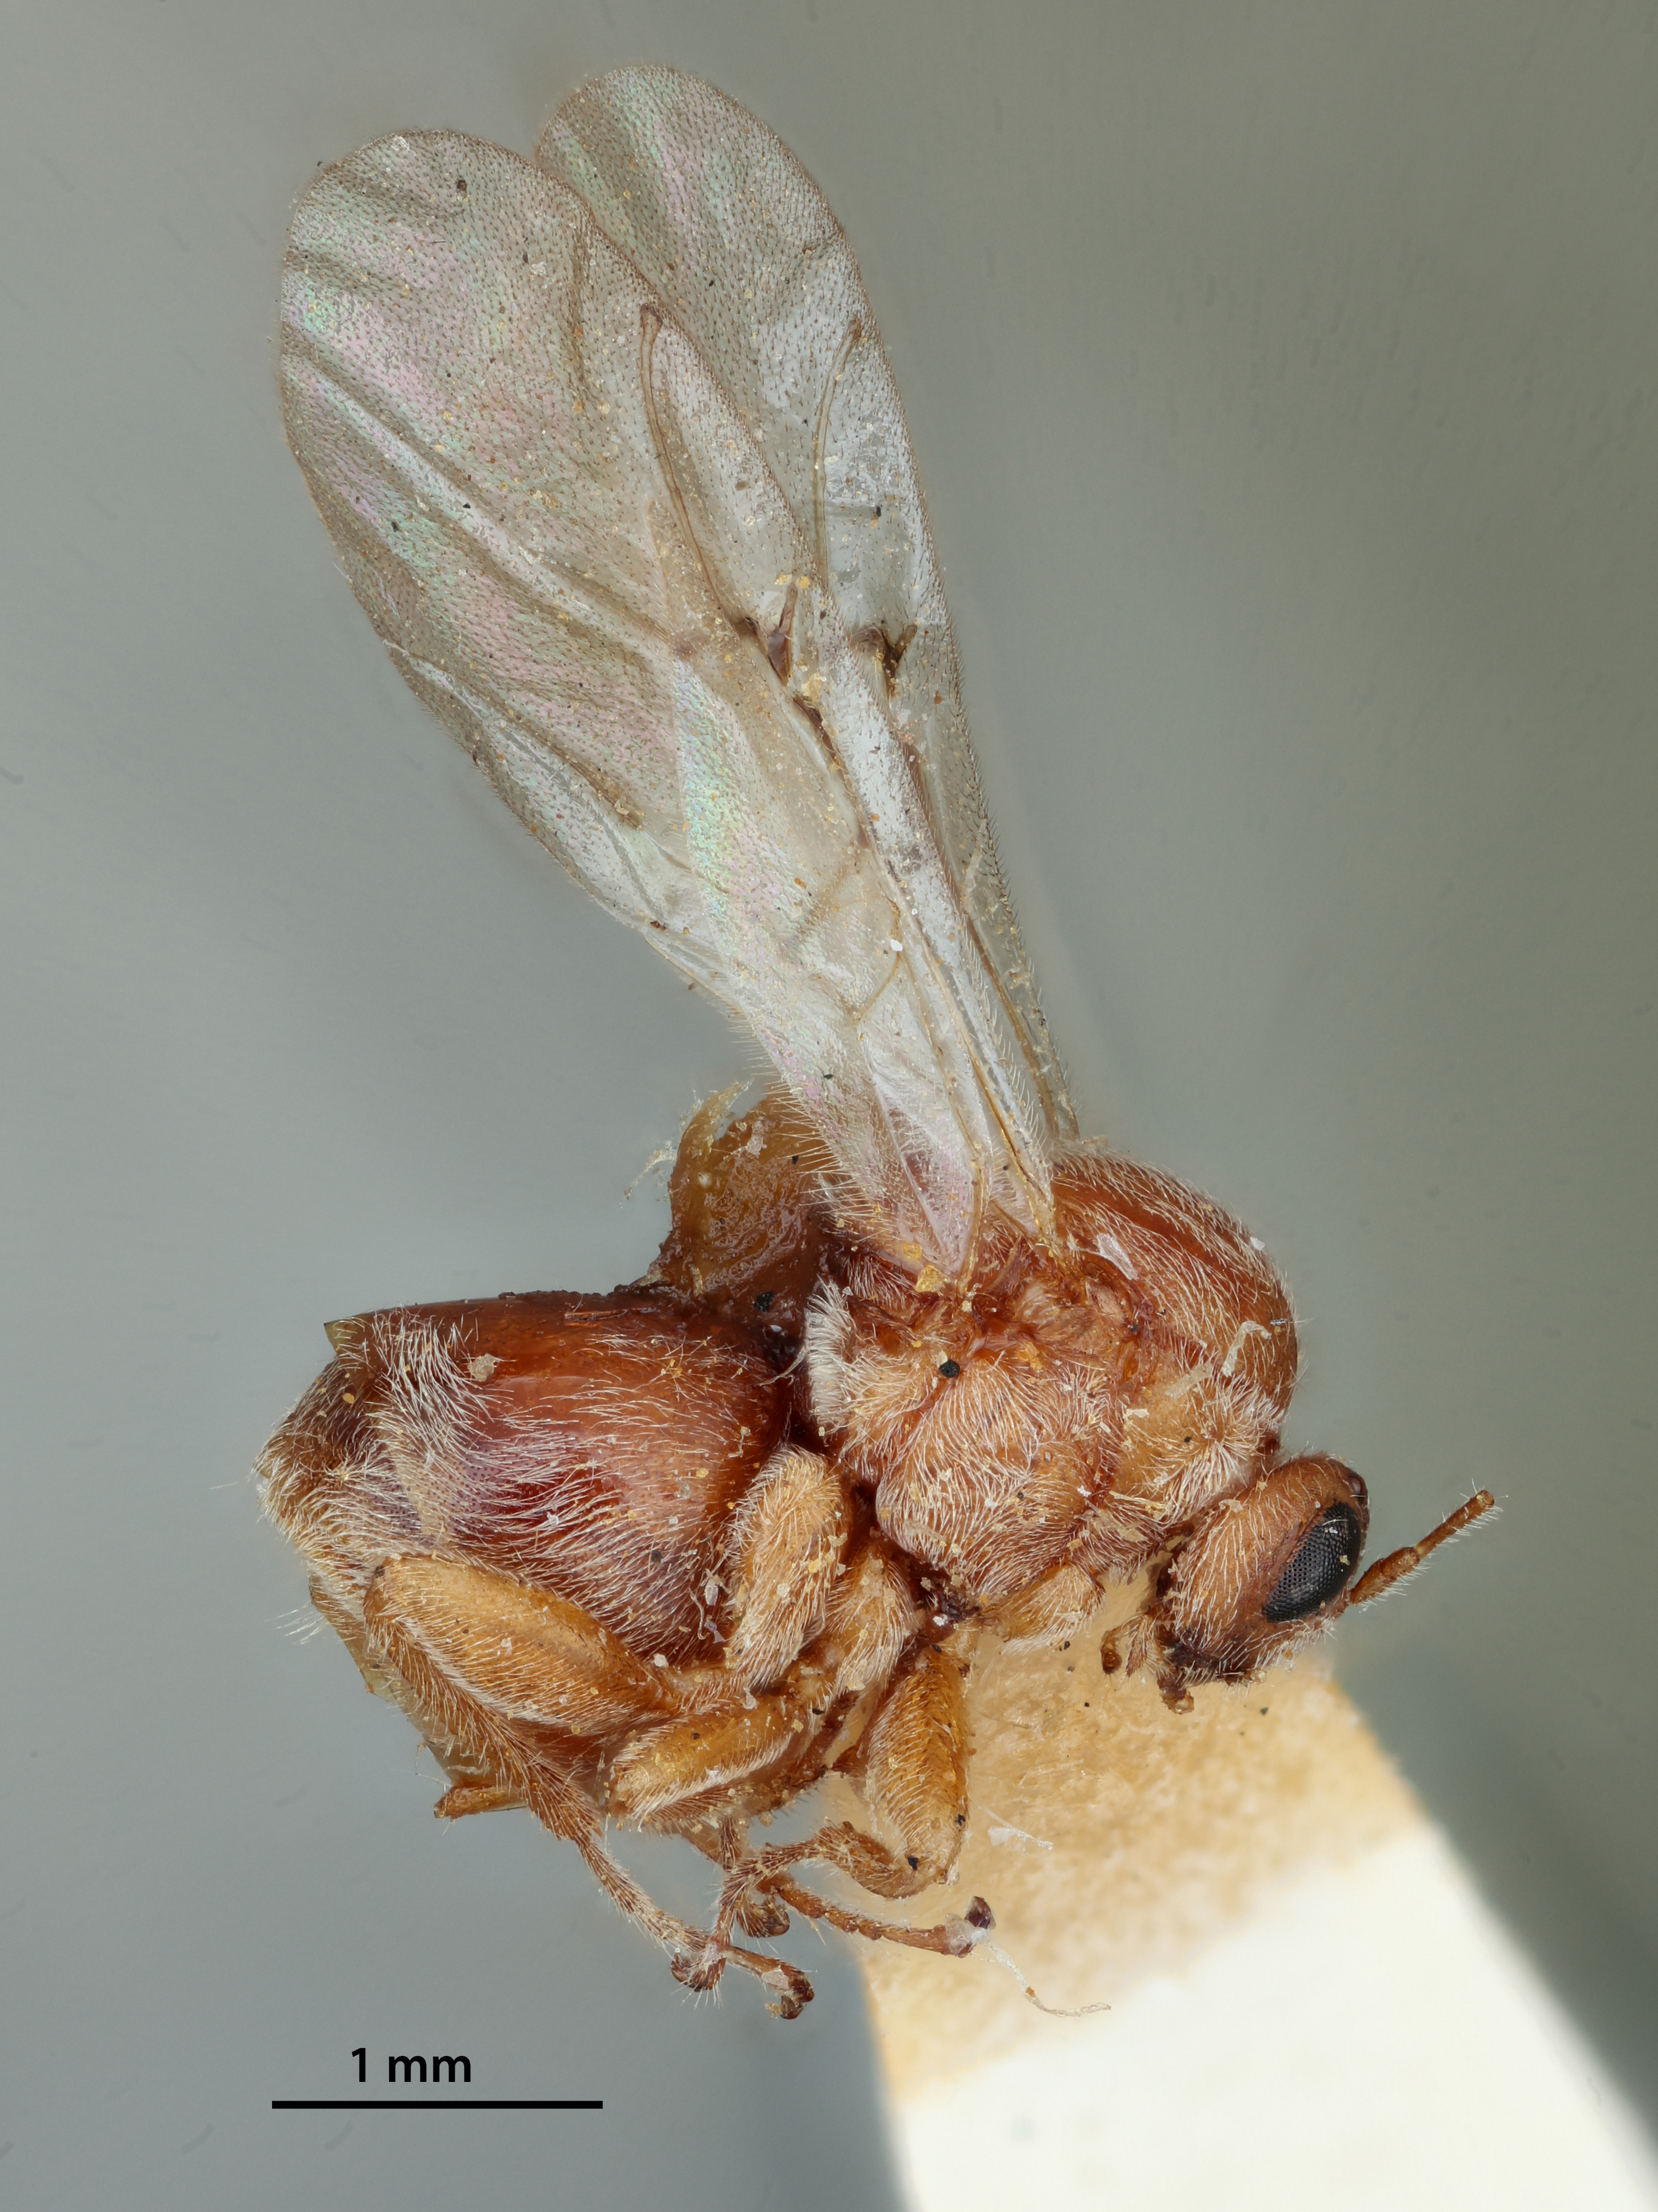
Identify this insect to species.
Disholcaspis conalis
